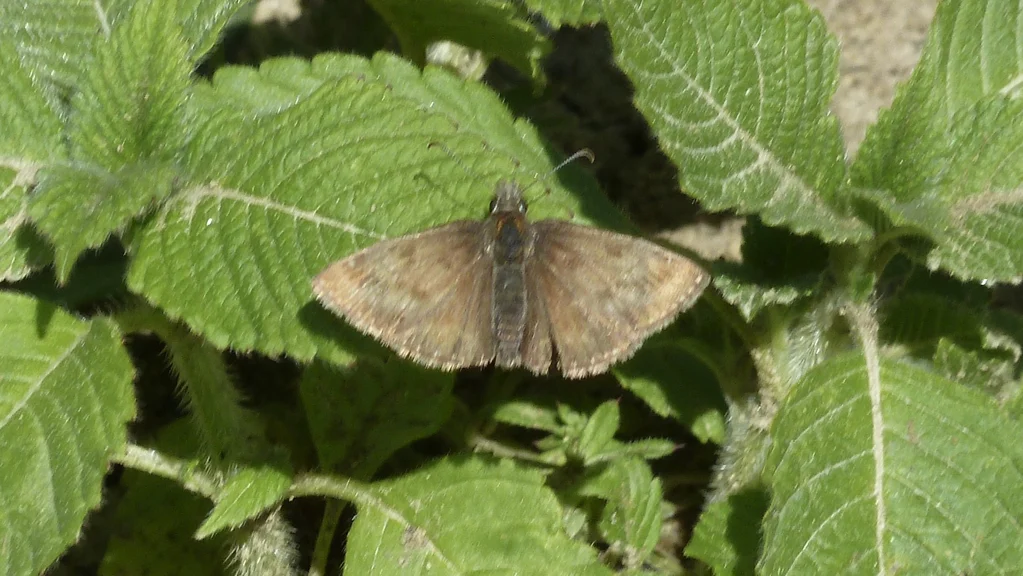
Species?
Erynnis tages
